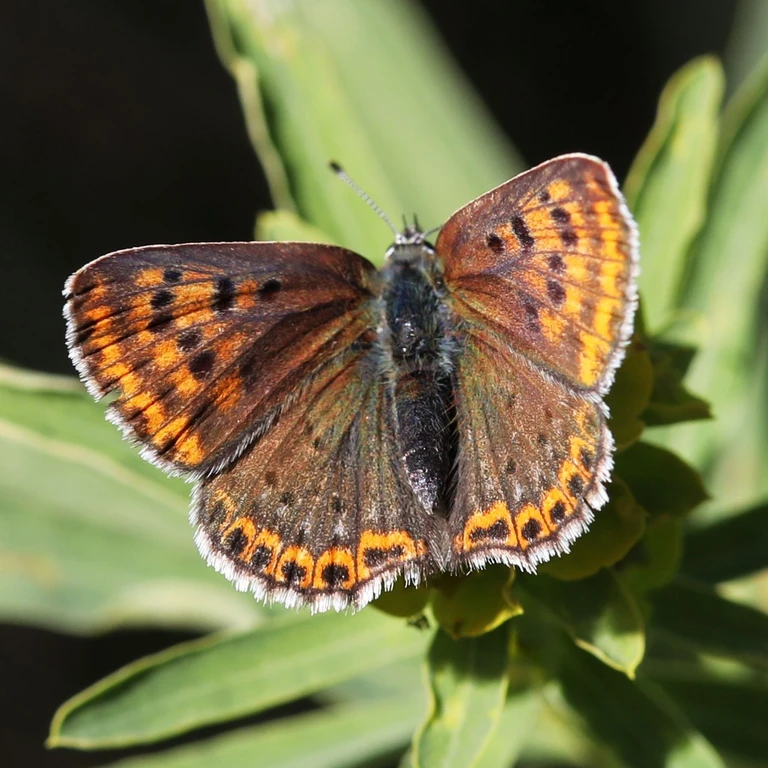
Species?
Lycaena tityrus (also Loweia tityrus)
